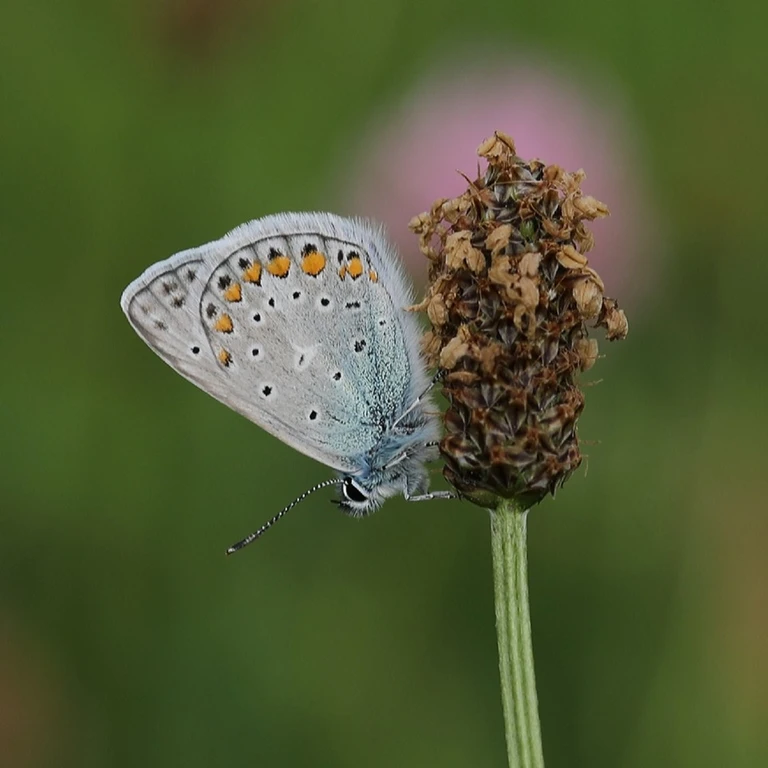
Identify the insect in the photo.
Polyommatus icarus
